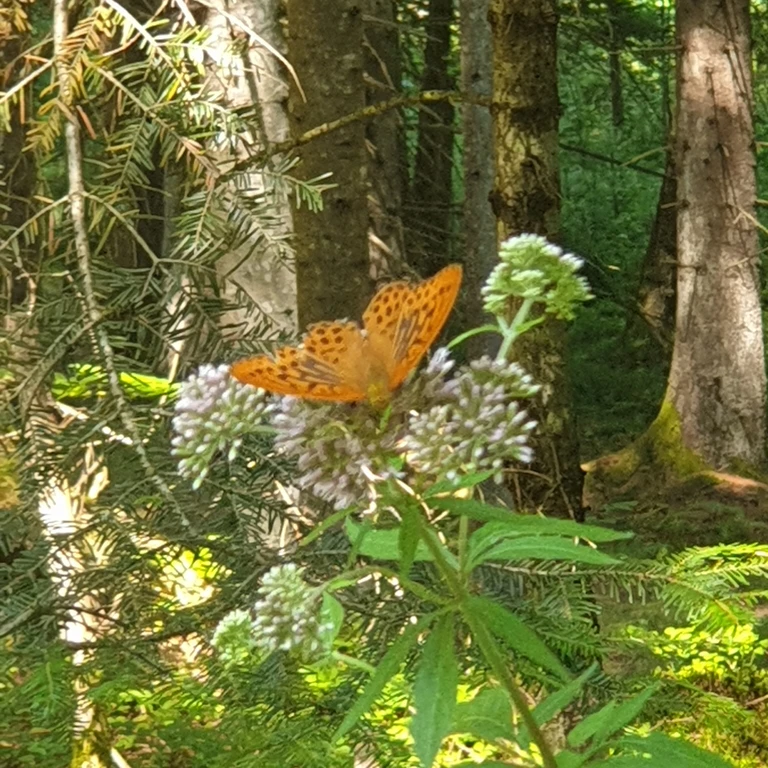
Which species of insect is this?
Argynnis paphia
